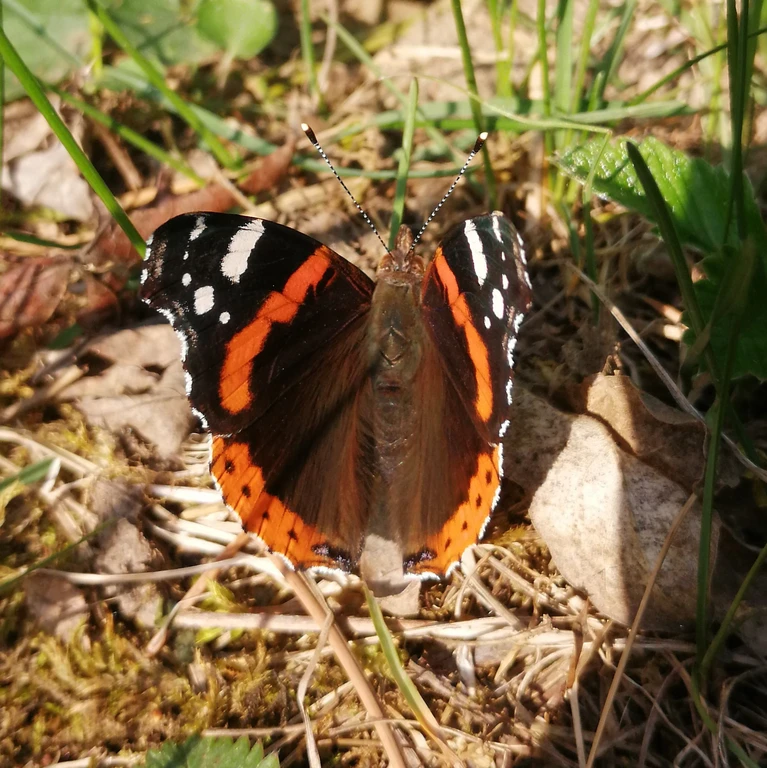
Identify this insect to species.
Vanessa atalanta
